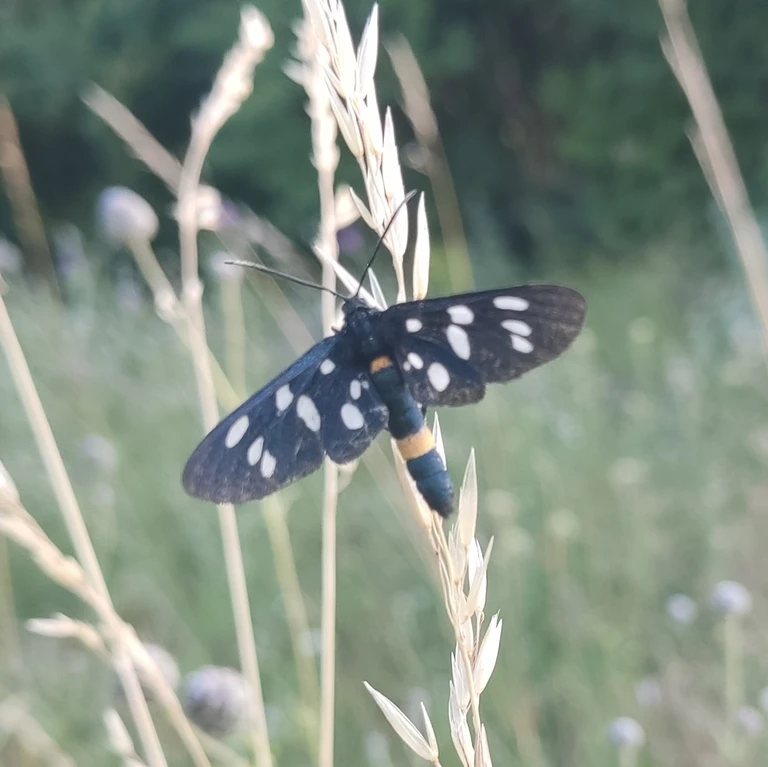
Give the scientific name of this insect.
Amata phegea
